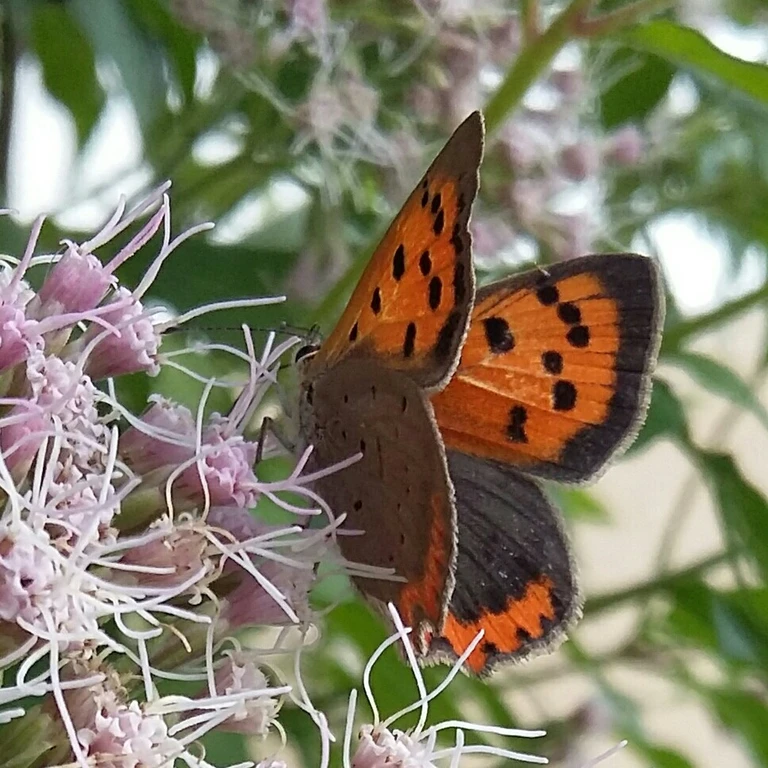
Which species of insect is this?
Lycaena phlaeas
